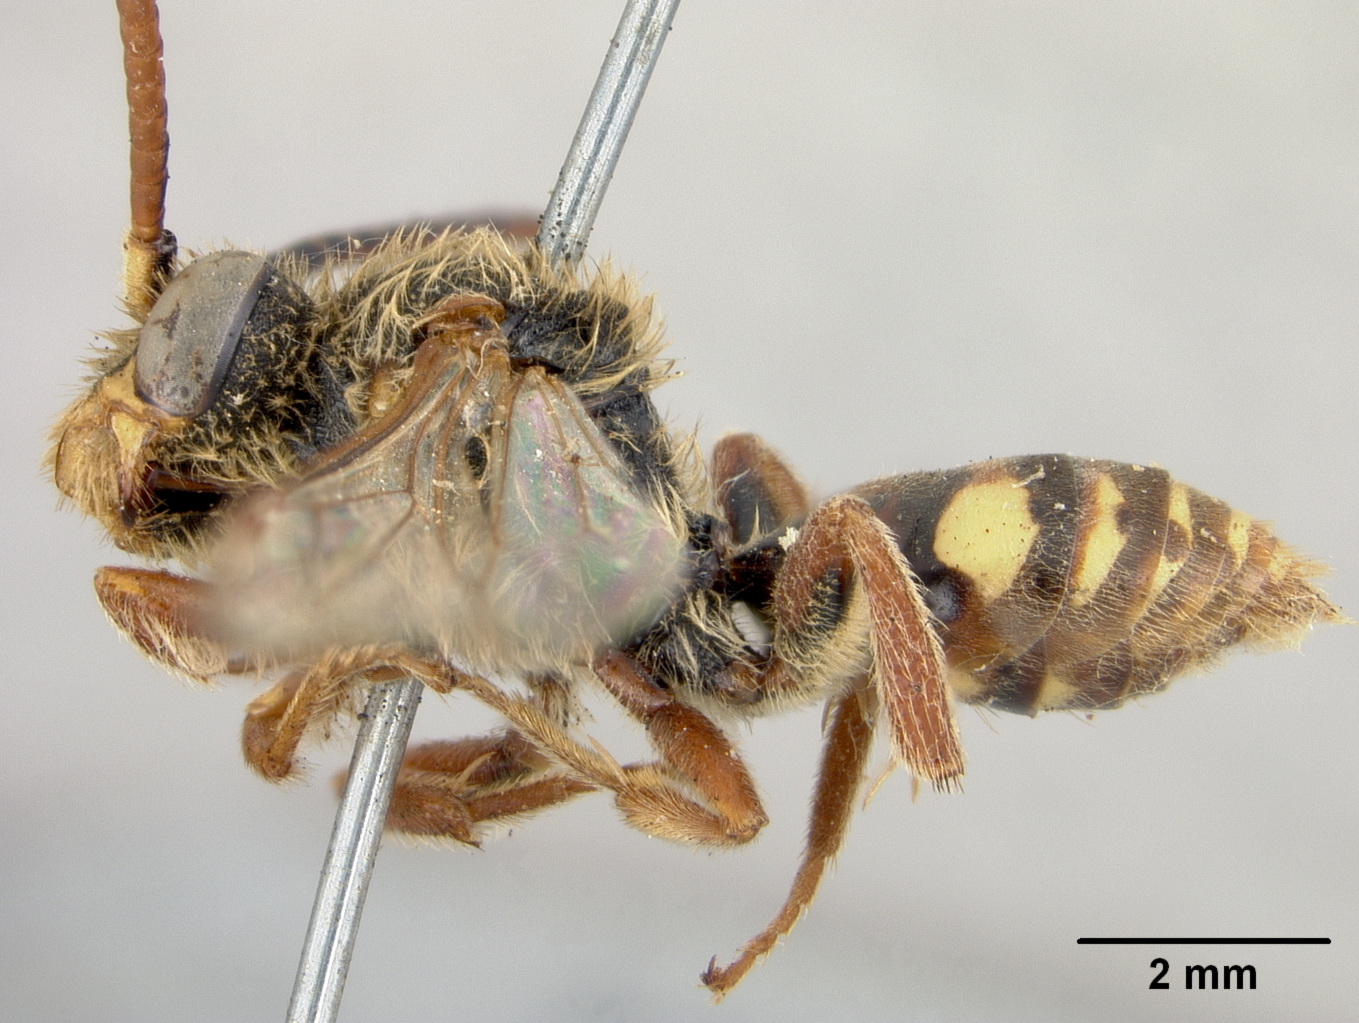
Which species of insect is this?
Nomada calloptera
